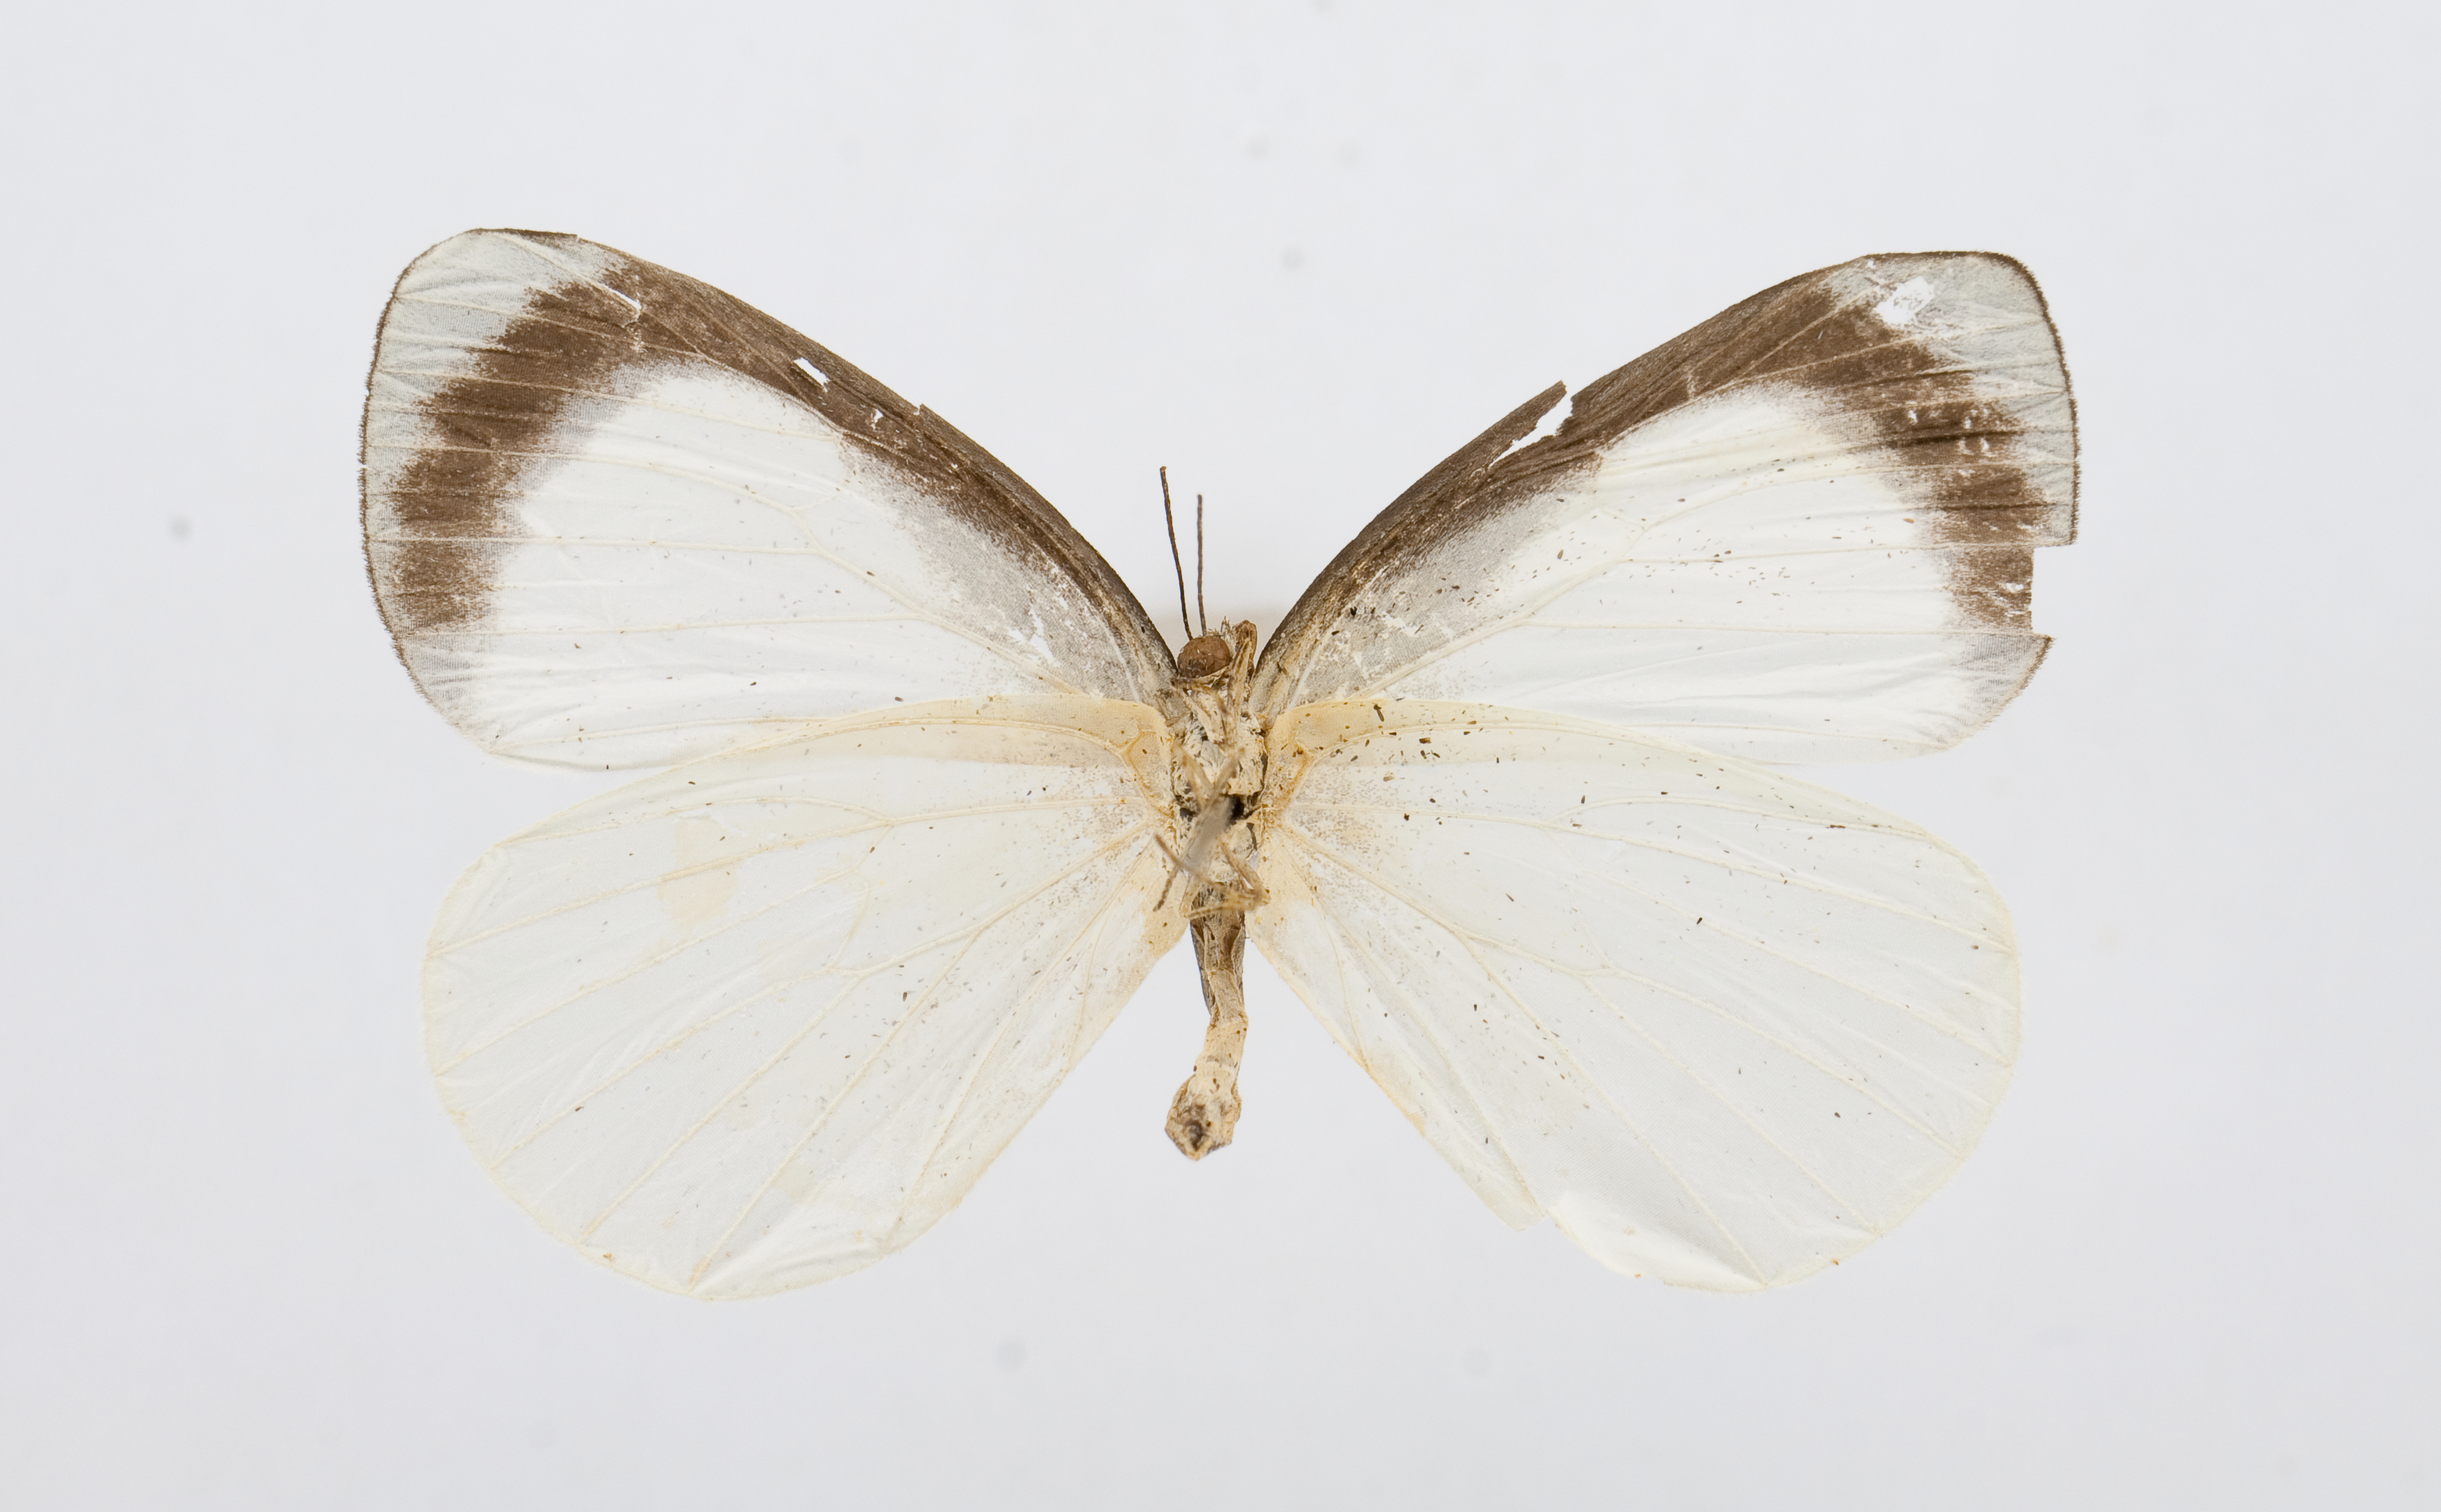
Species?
Elodina argypheus
